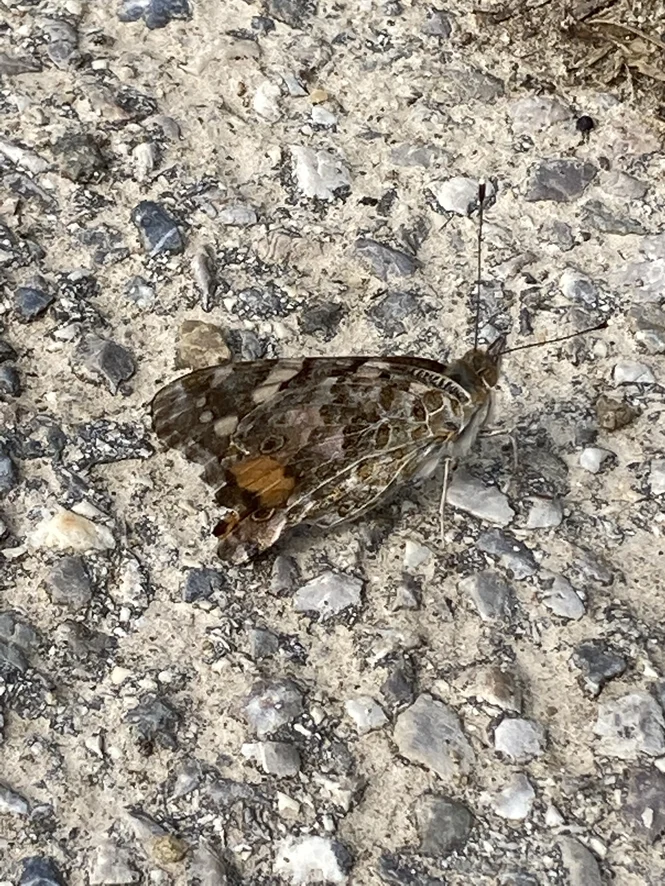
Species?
Vanessa cardui
